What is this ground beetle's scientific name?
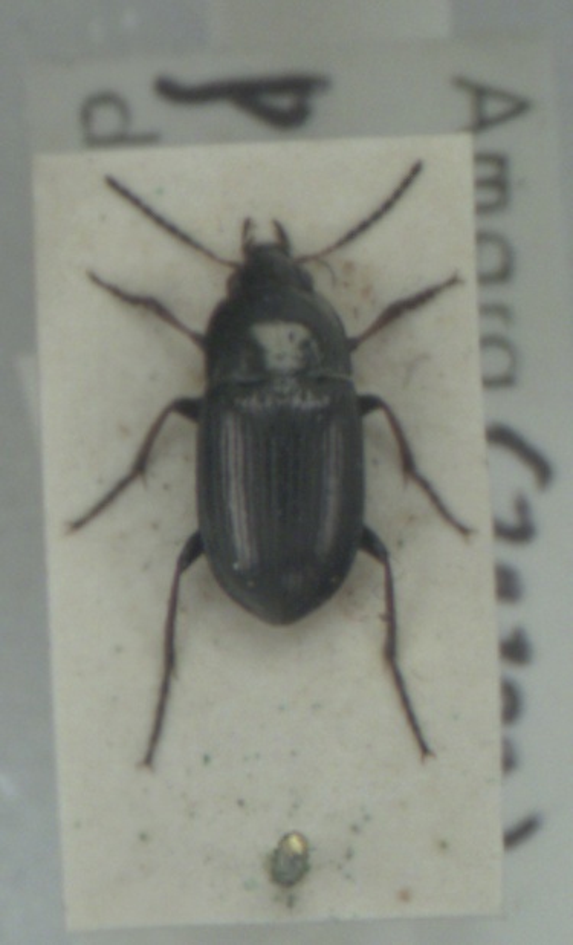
Amara plebeja
